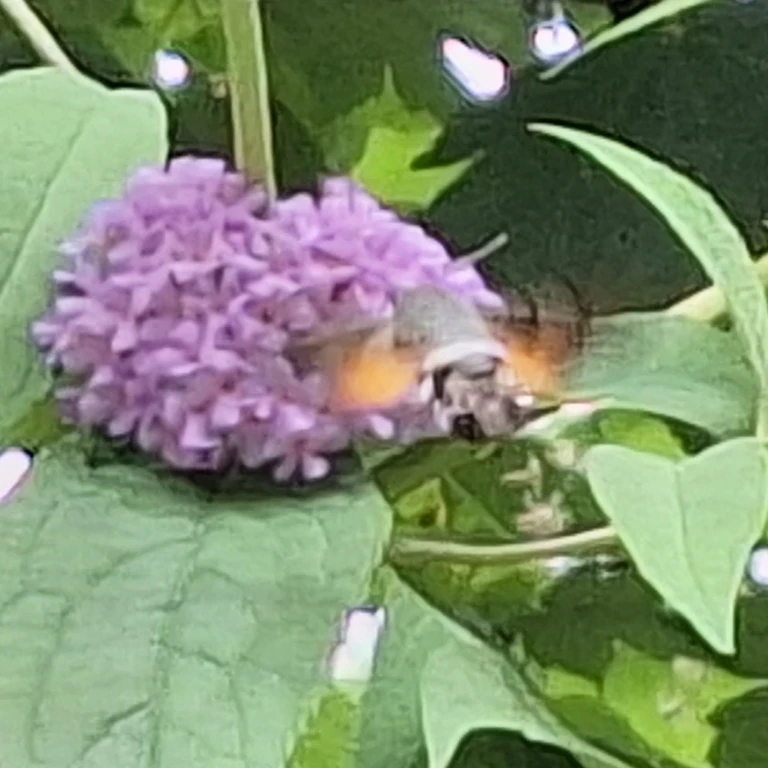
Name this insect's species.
Macroglossum stellatarum
